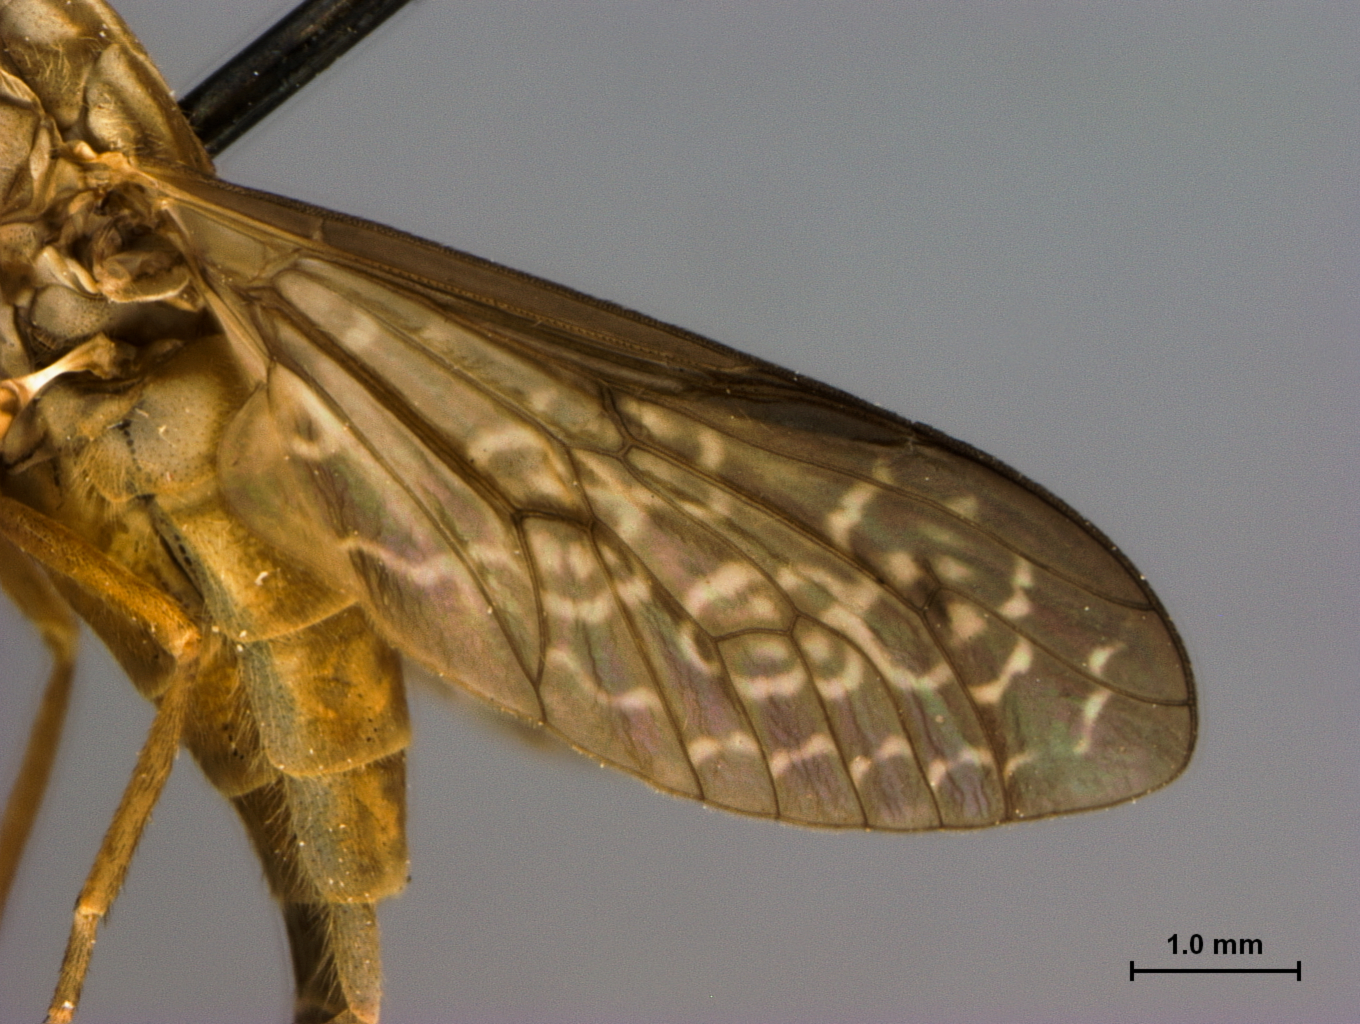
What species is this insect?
Haematopota athlyna
